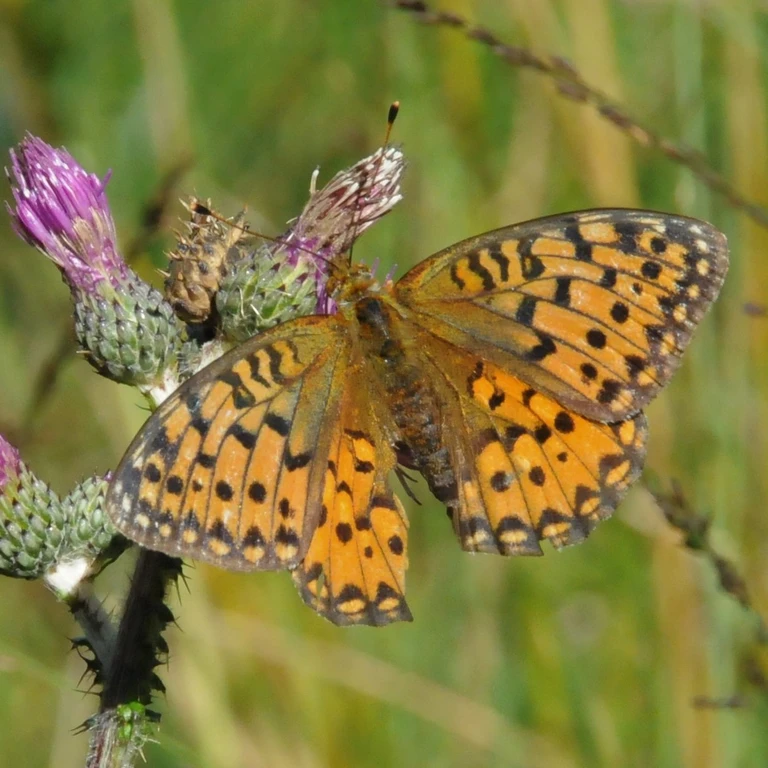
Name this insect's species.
Speyeria aglaja
